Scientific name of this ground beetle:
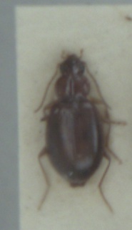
Ocys harpaloides
